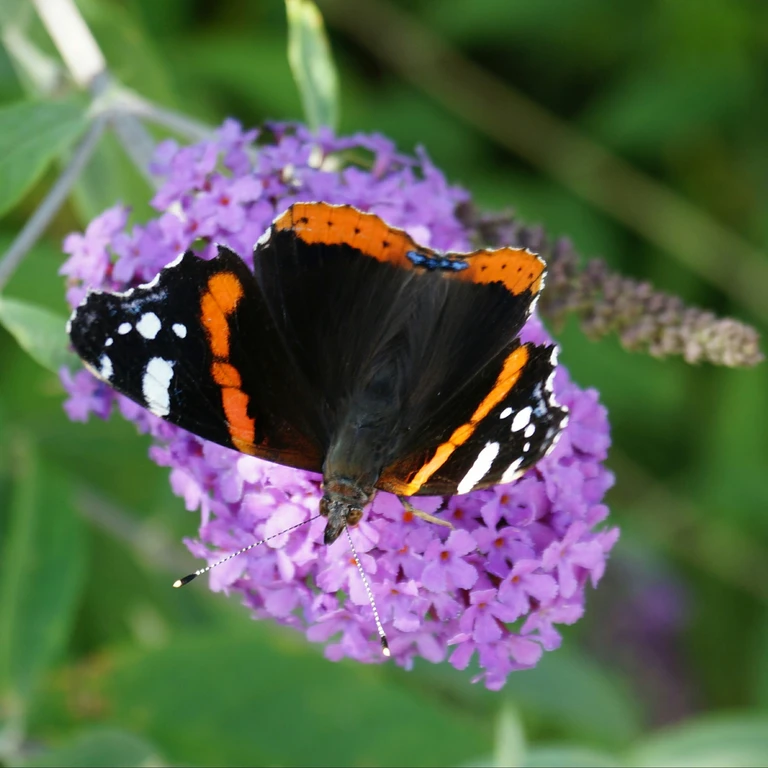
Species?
Vanessa atalanta
